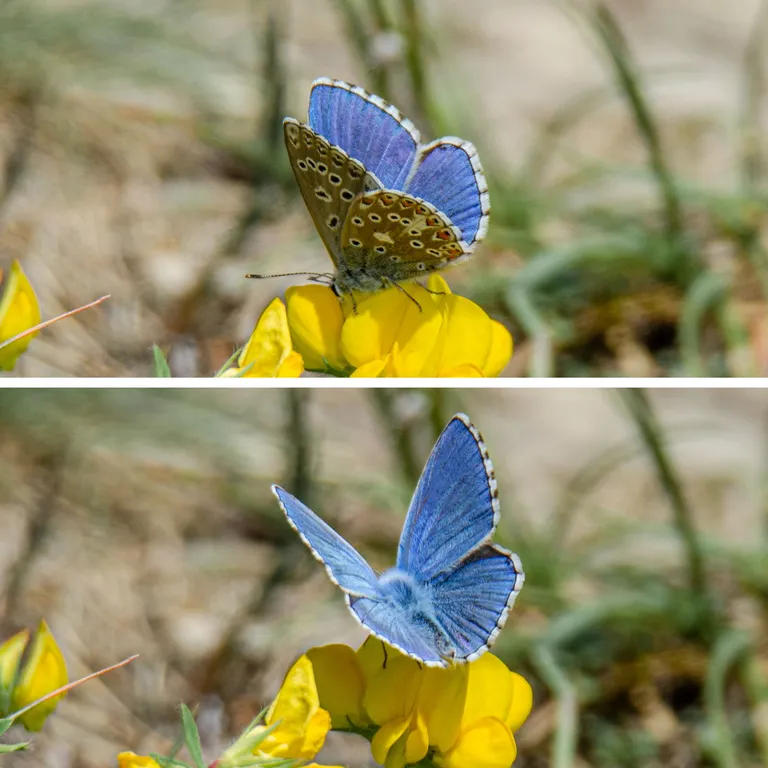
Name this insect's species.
Lysandra bellargus
